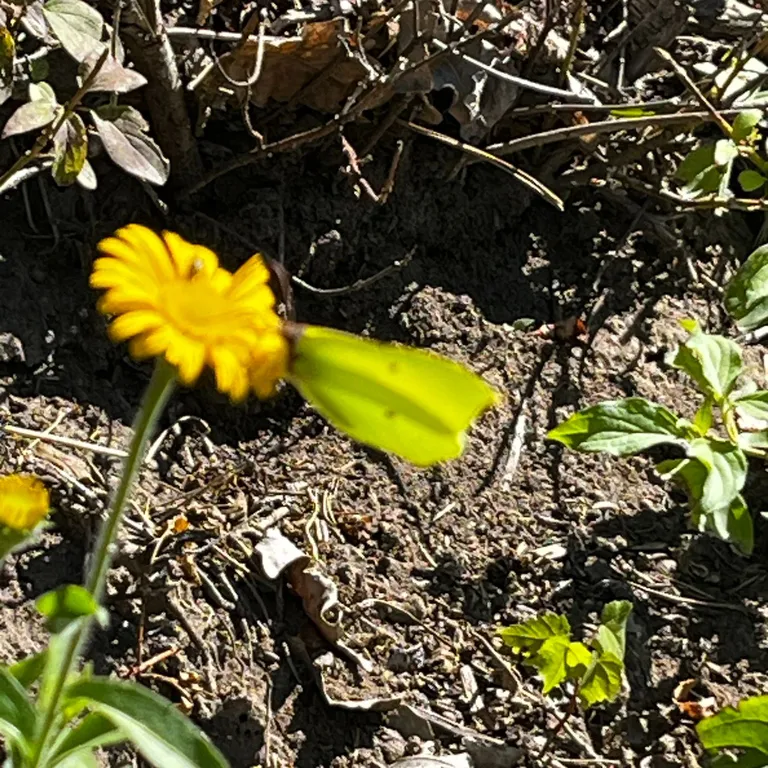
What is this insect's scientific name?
Gonepteryx rhamni
